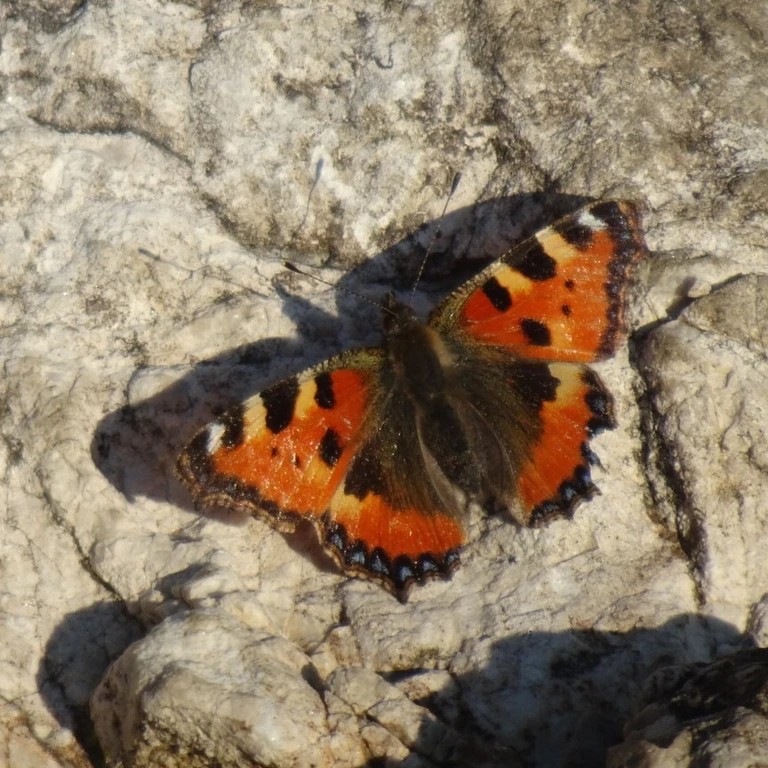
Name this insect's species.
Aglais urticae
